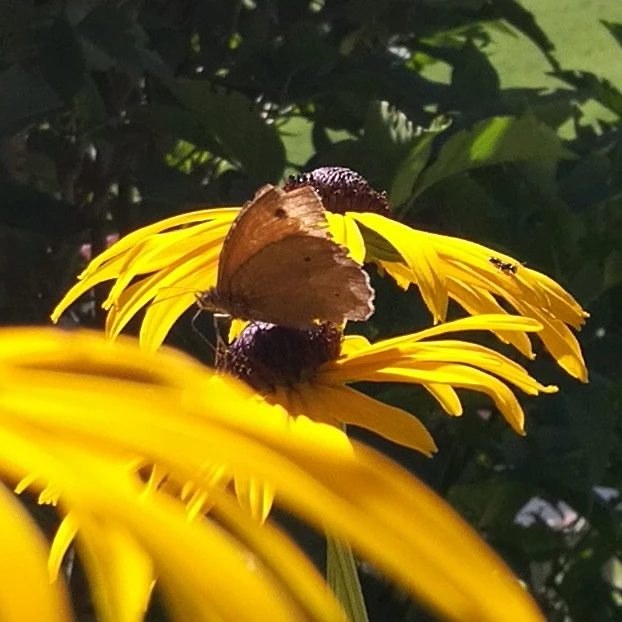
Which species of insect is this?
Maniola jurtina
